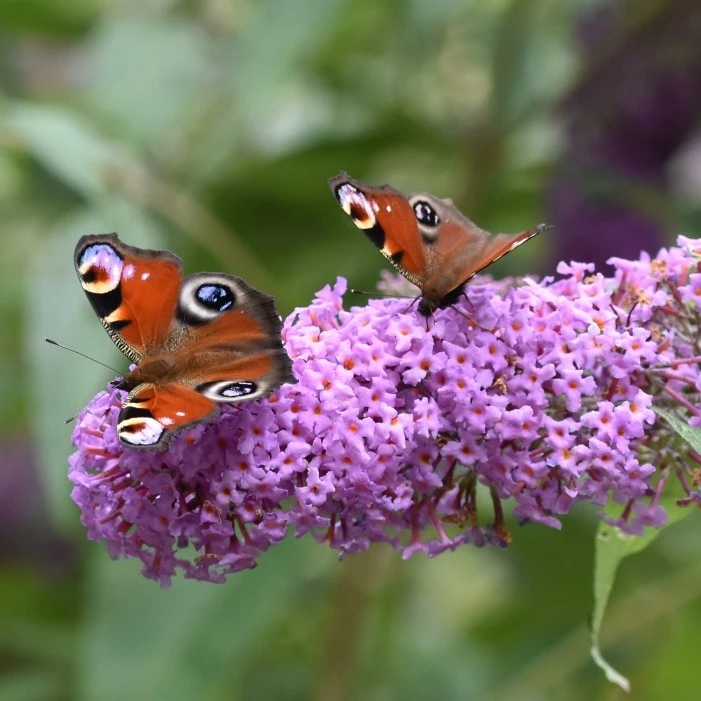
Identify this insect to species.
Aglais io
